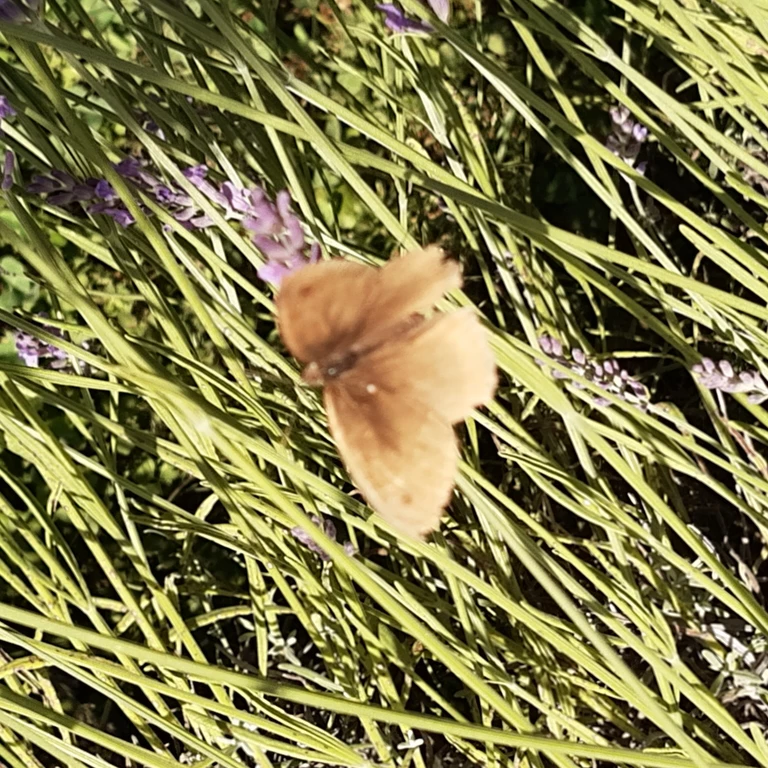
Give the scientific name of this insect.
Maniola jurtina
